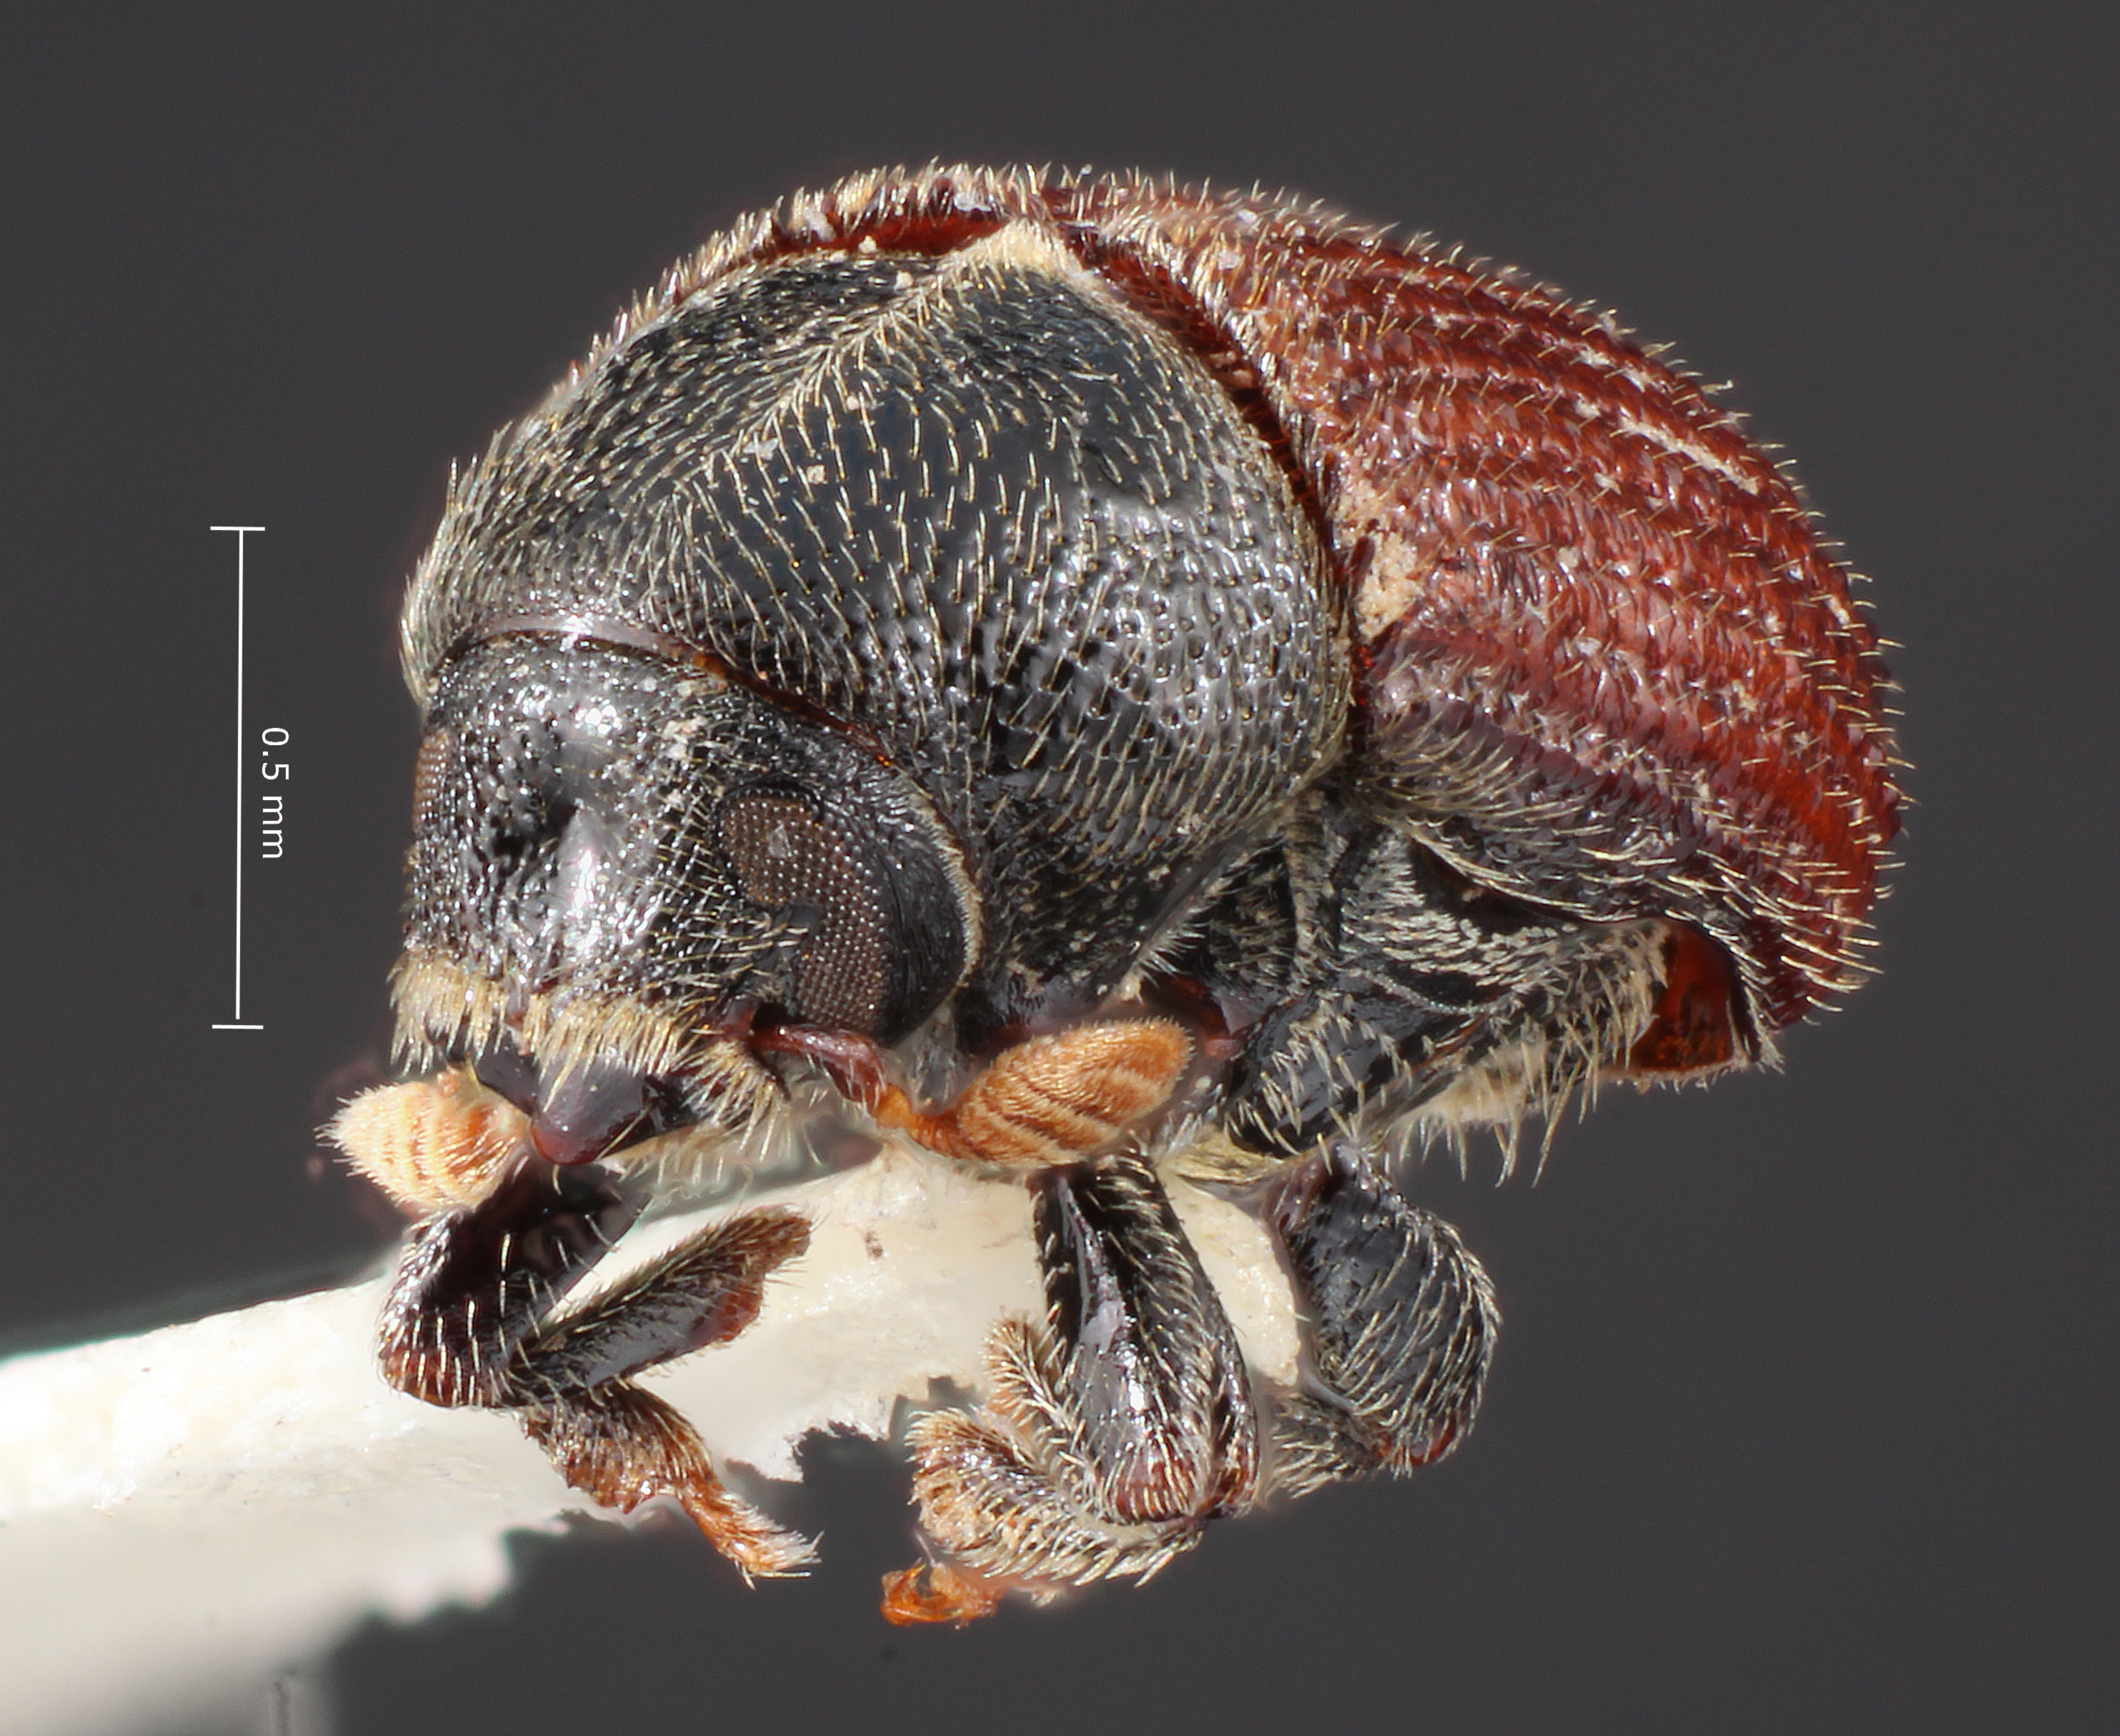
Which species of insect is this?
Phloeosinus buckhorni
